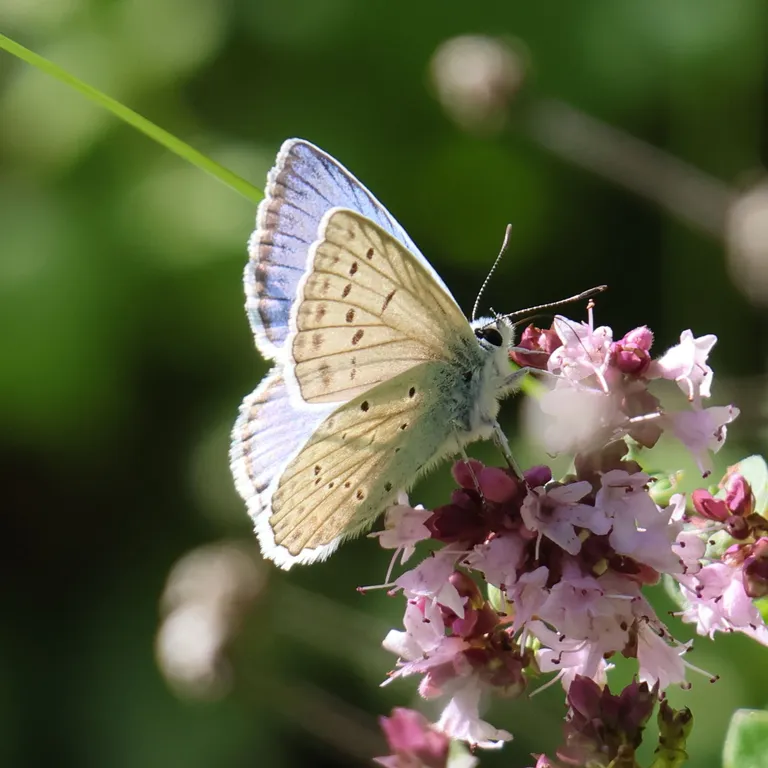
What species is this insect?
Polyommatus daphnis
